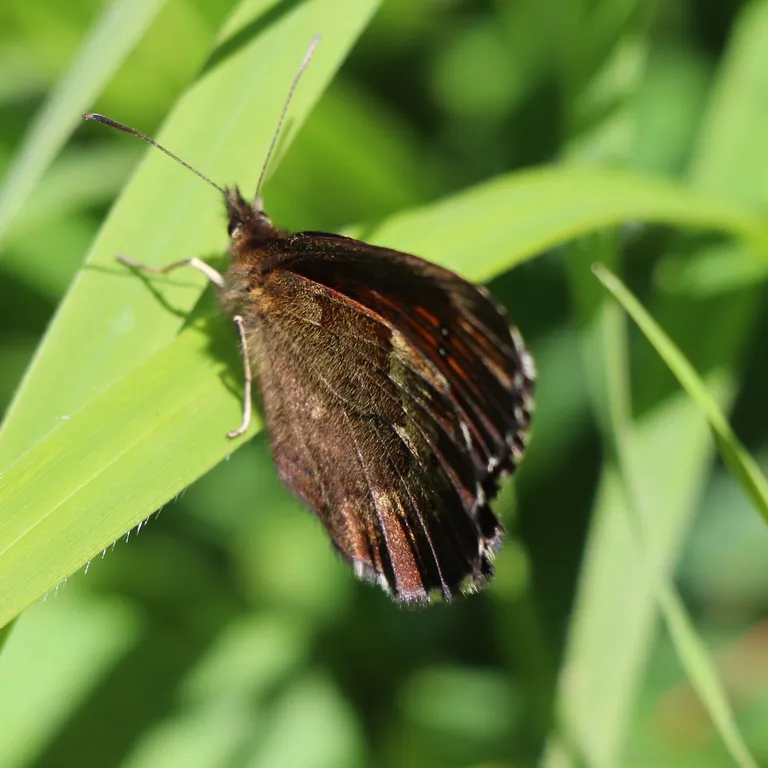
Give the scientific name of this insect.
Erebia euryale
